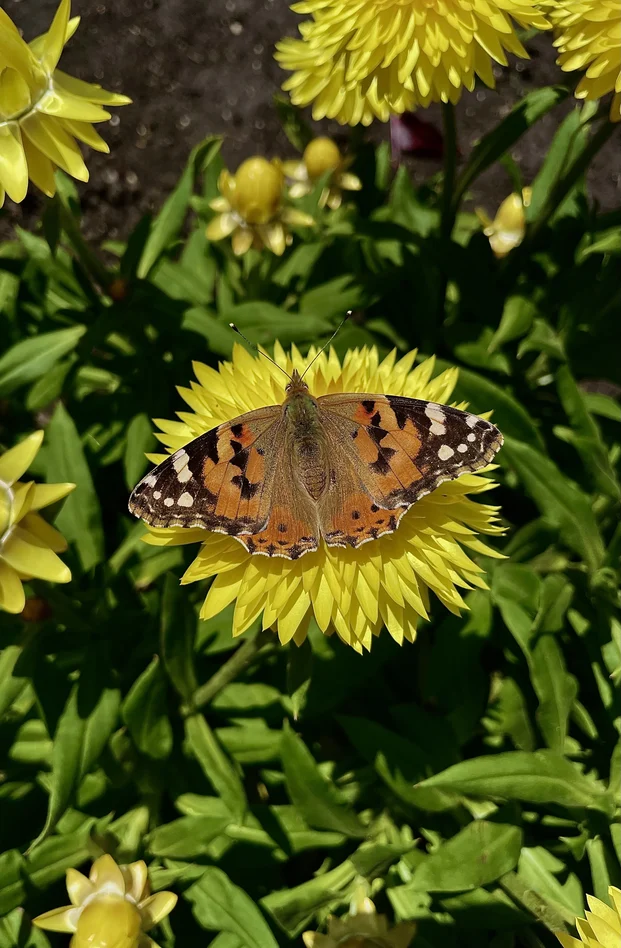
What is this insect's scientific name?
Vanessa cardui
